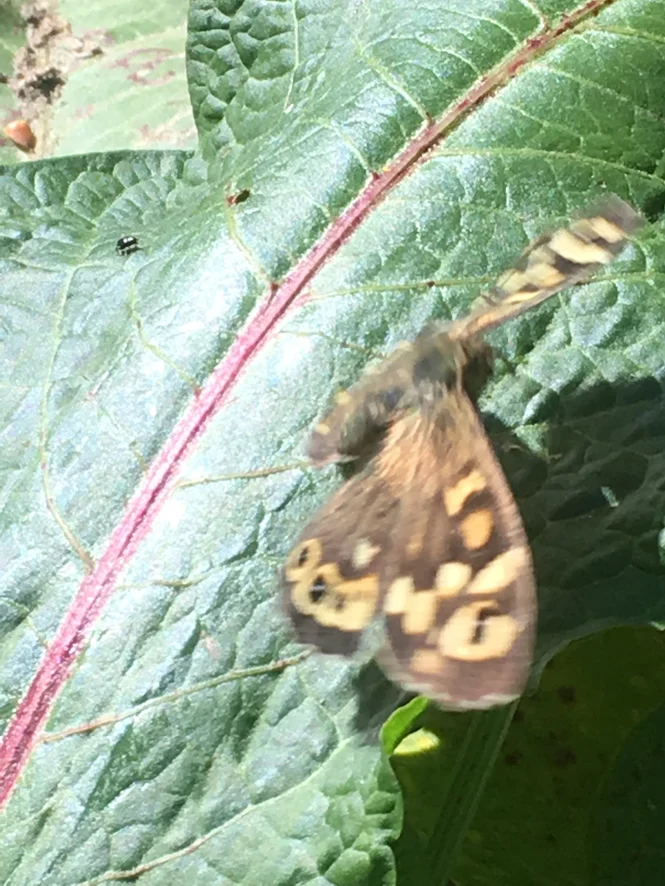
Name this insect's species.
Pararge aegeria
